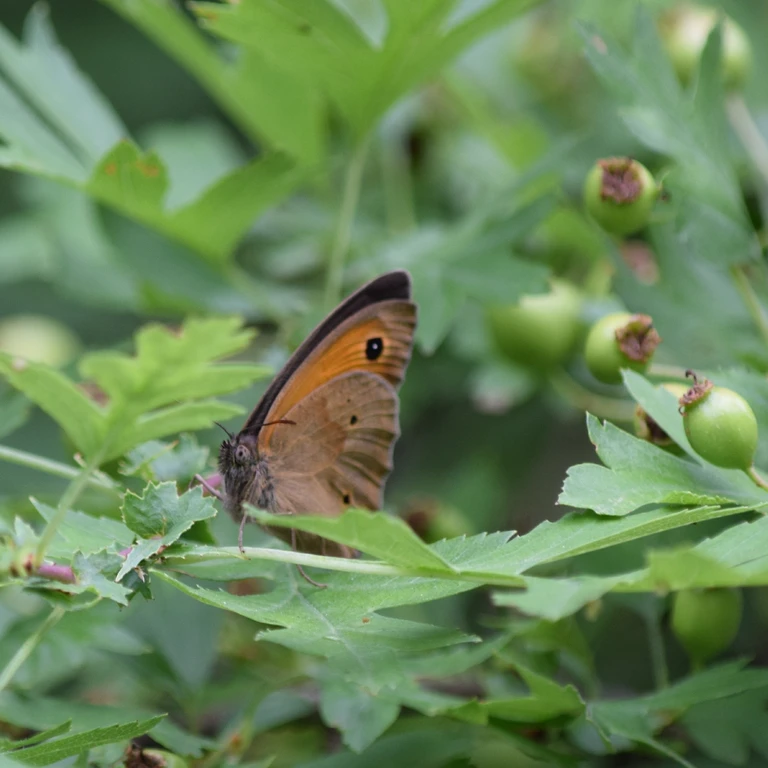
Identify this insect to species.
Maniola jurtina
